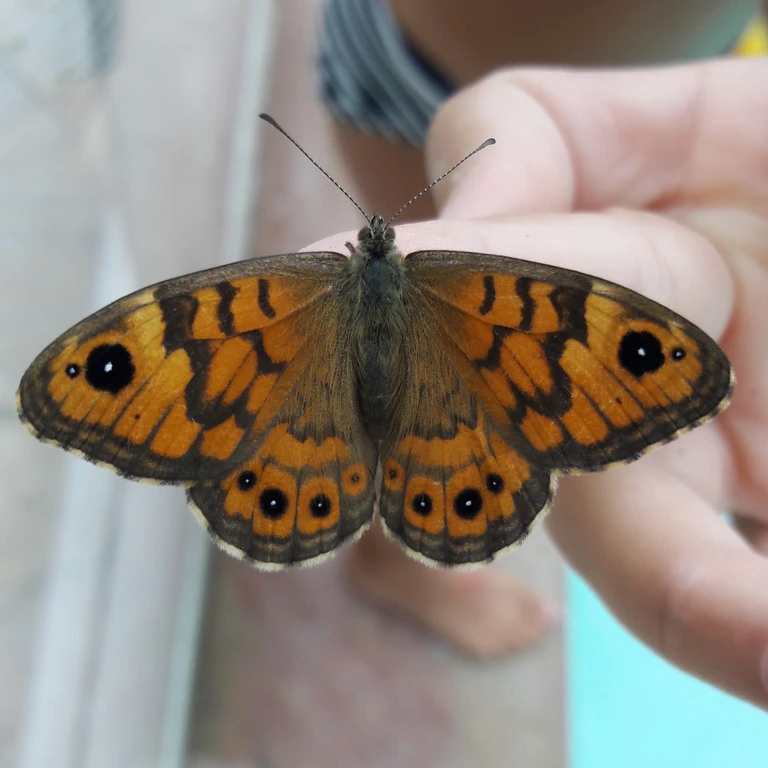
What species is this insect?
Lasiommata megera (also Pararge megera)
